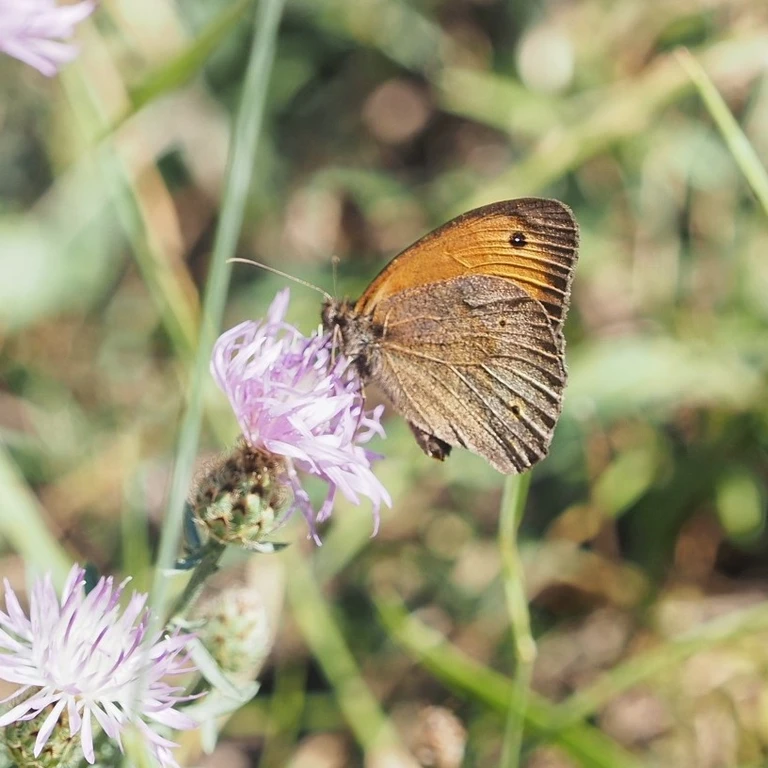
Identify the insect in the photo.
Maniola jurtina
